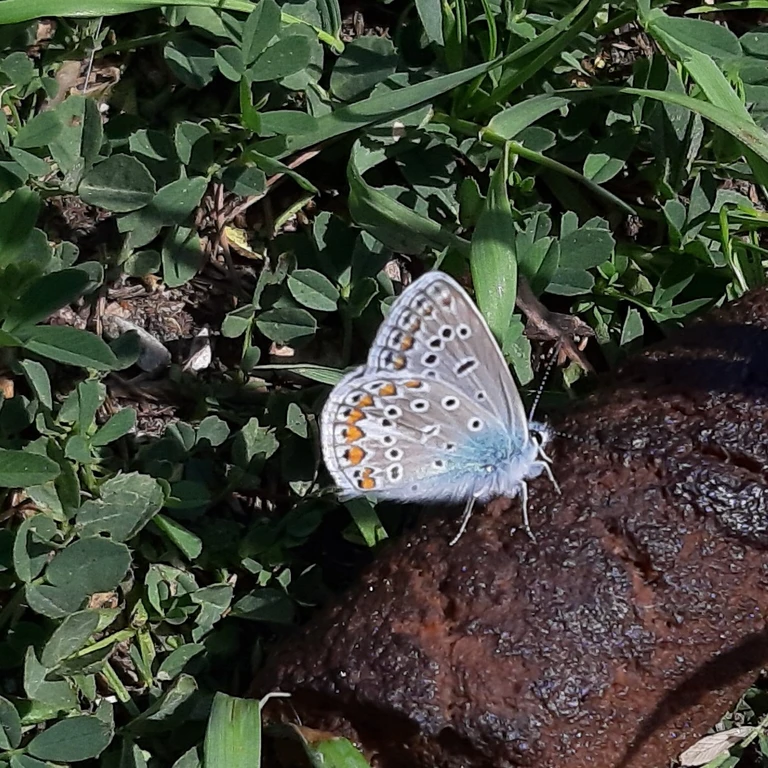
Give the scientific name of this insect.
Polyommatus icarus
